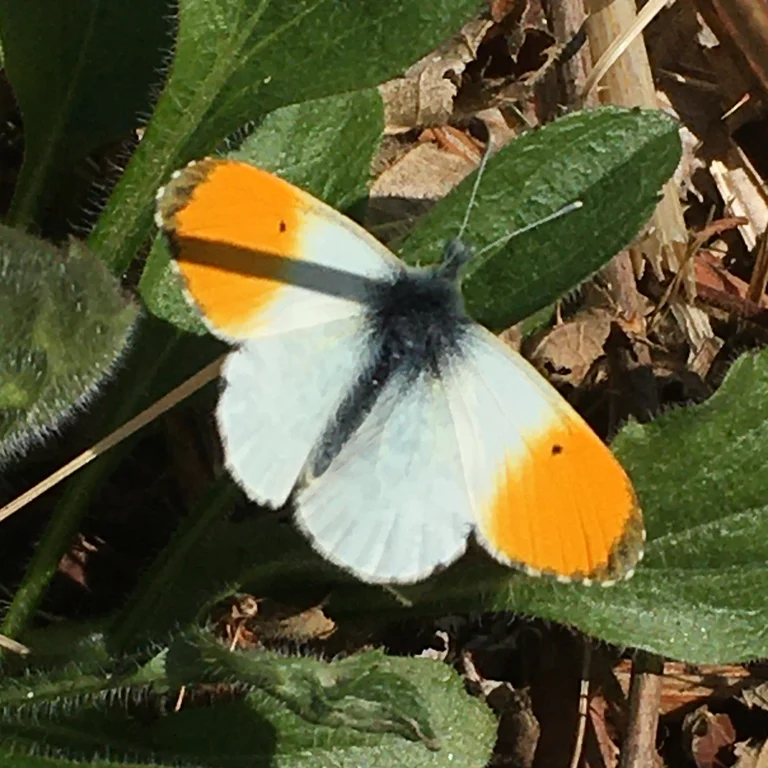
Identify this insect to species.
Anthocharis cardamines
